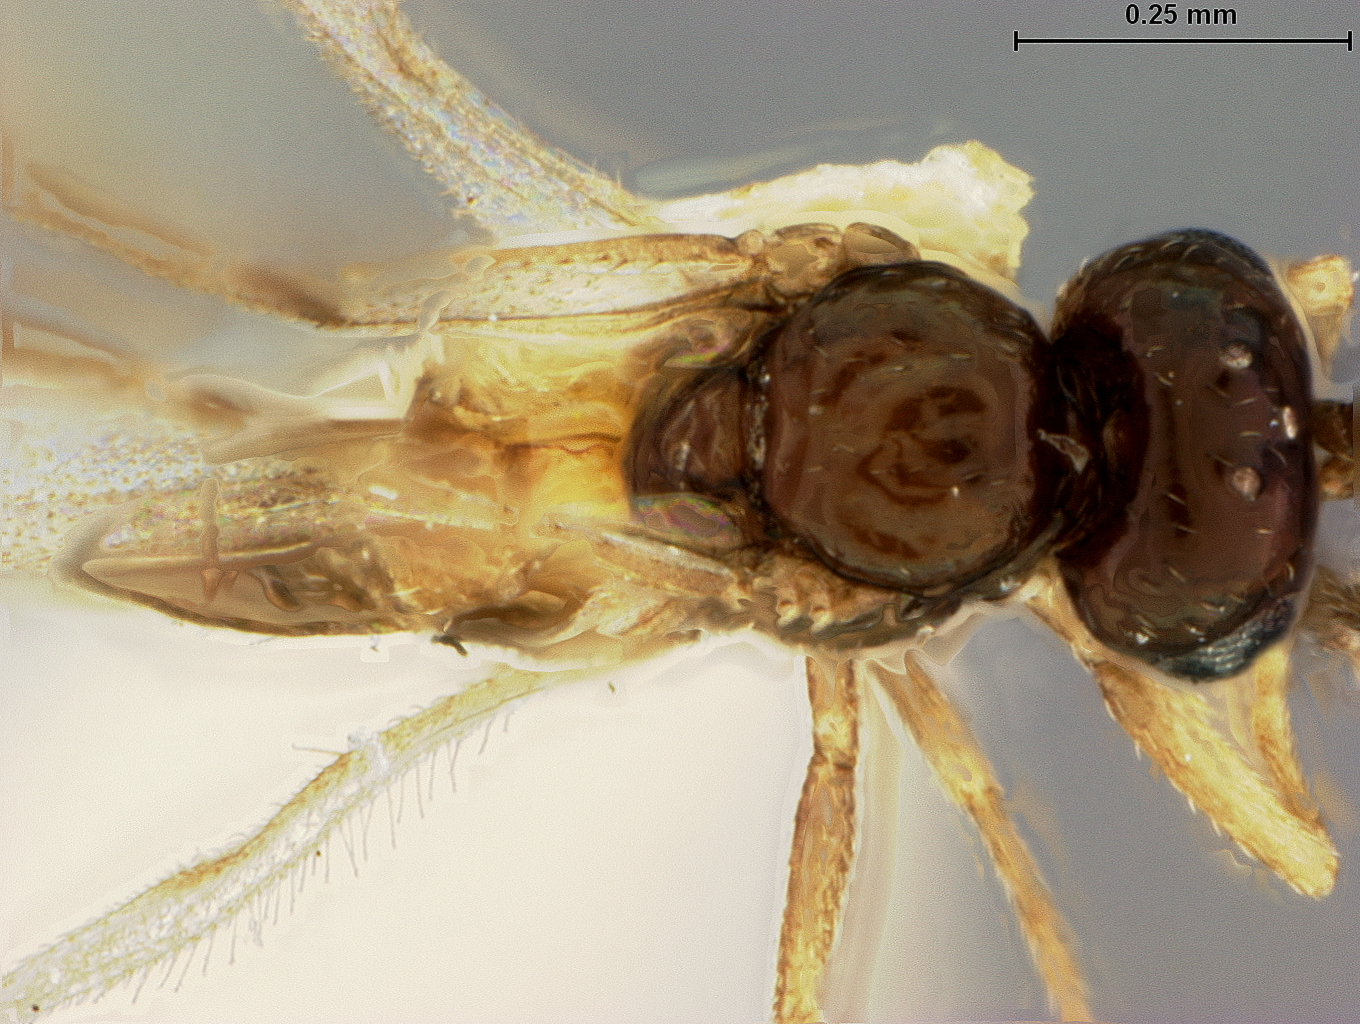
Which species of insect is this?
Lysiphlebus gossyppii
